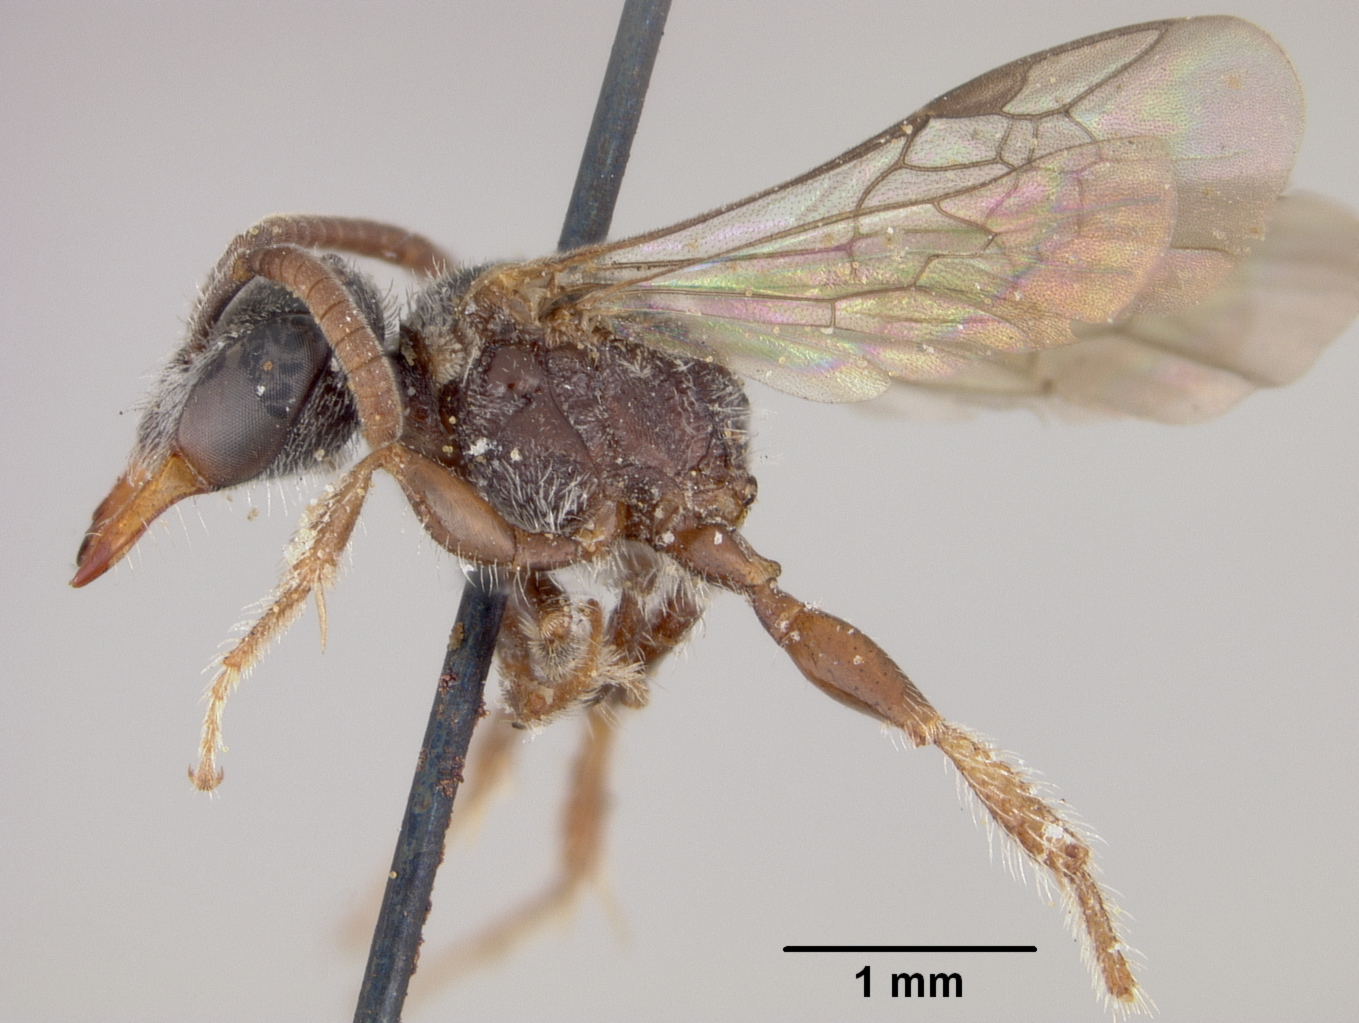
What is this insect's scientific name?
Sphecodes autumnalis
